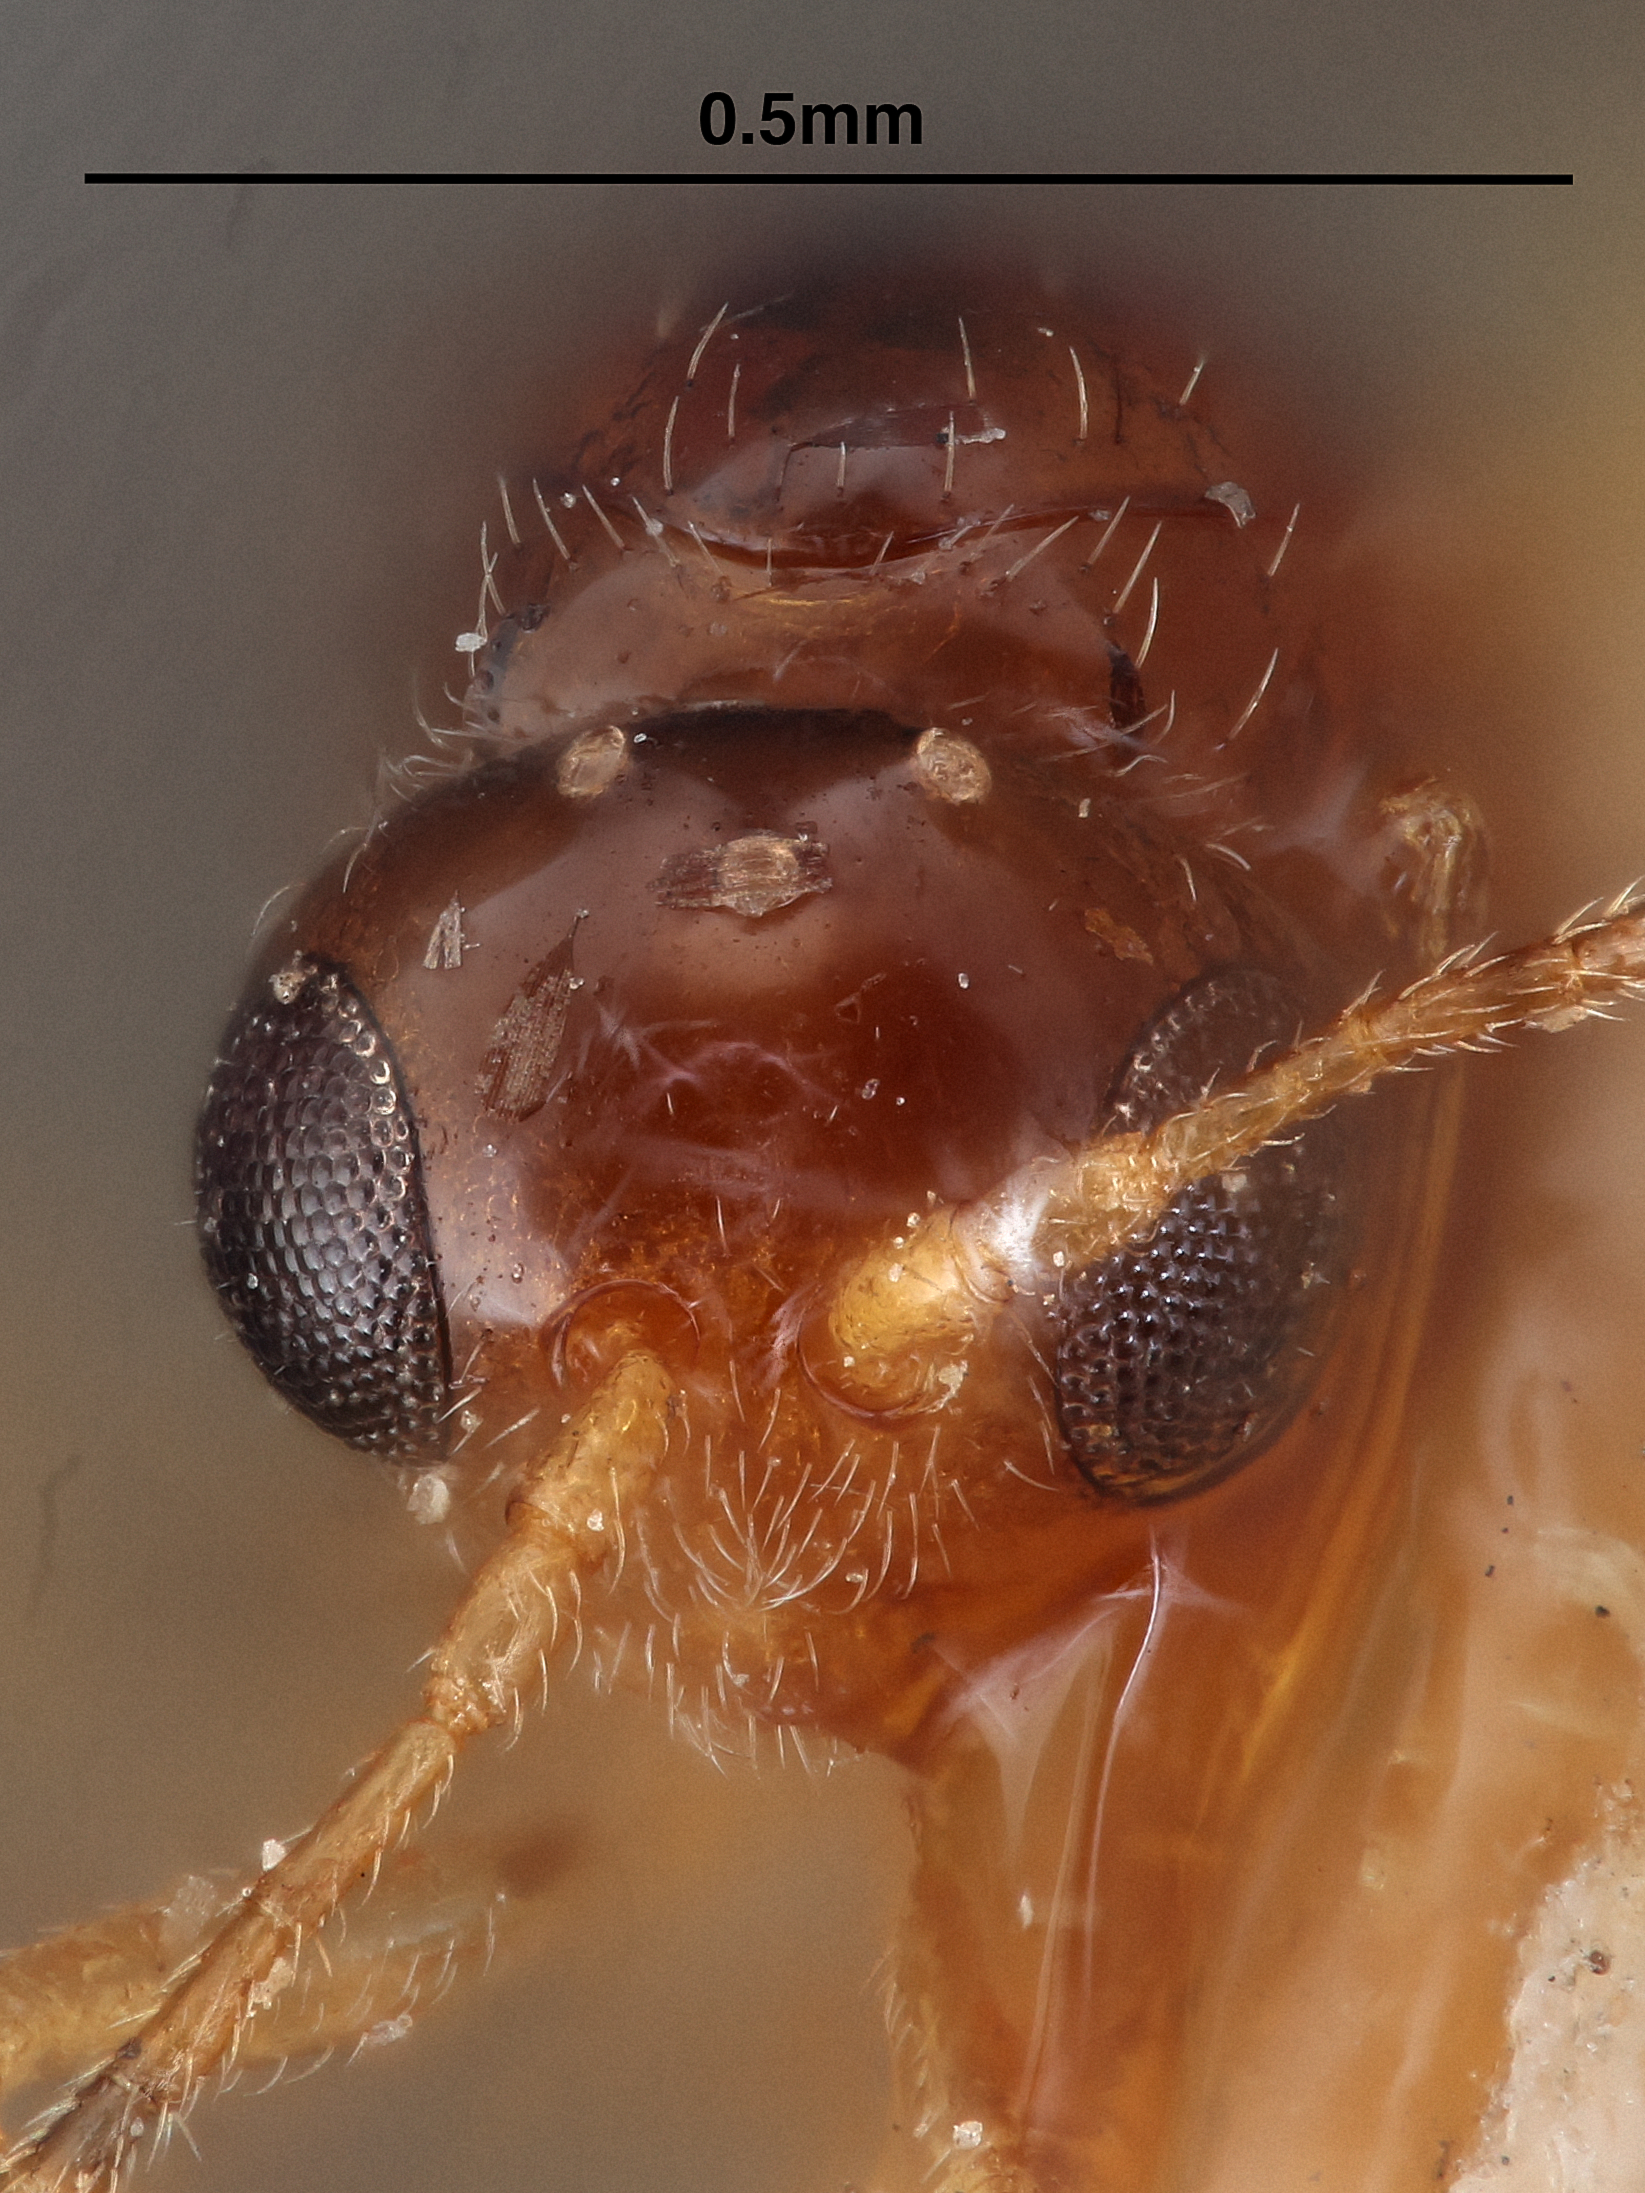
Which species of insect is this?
Alloxysta abdominalis
